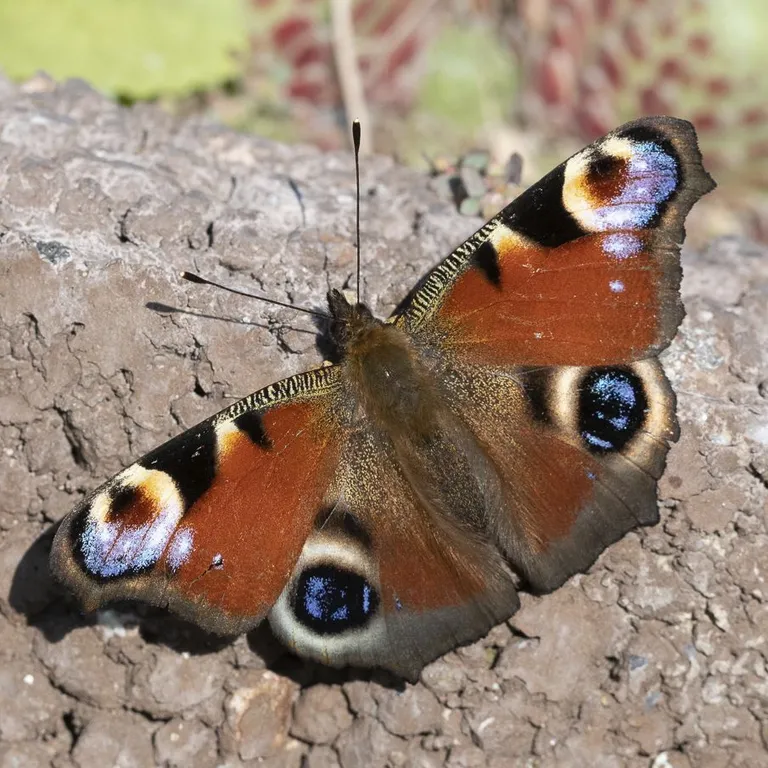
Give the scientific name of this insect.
Aglais io
